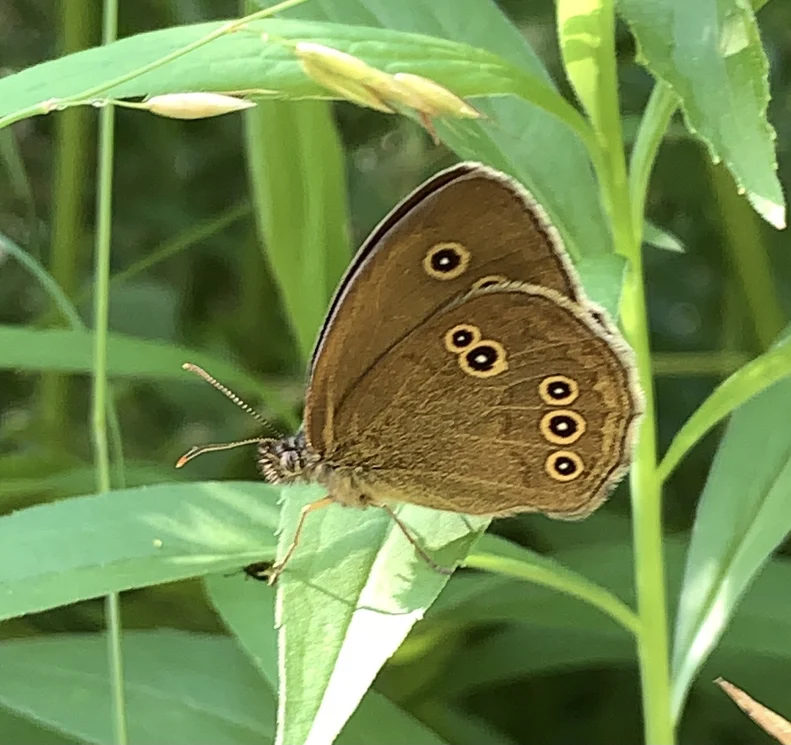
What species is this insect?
Aphantopus hyperantus
